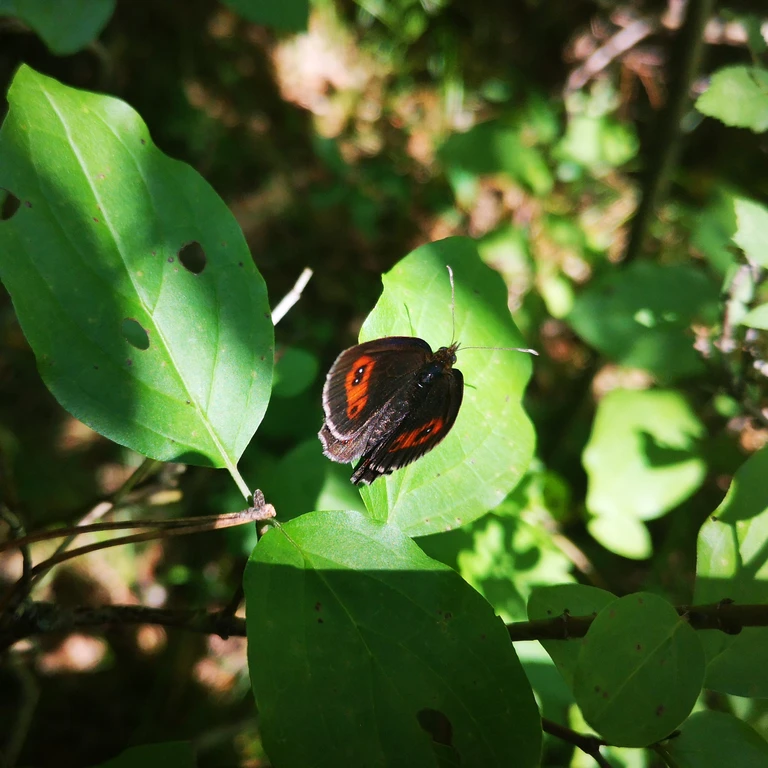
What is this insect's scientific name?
Erebia aethiops
